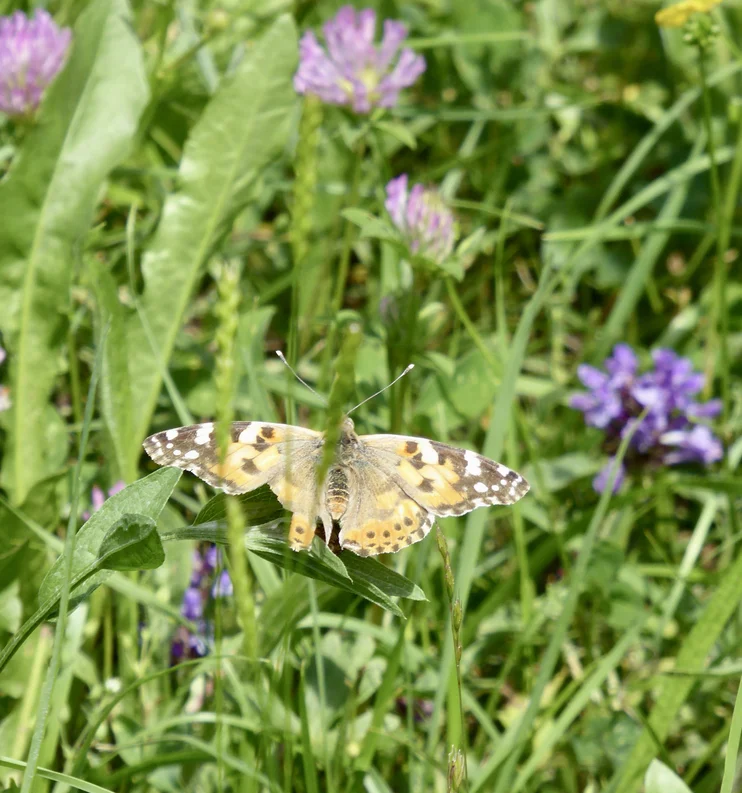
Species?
Vanessa cardui
